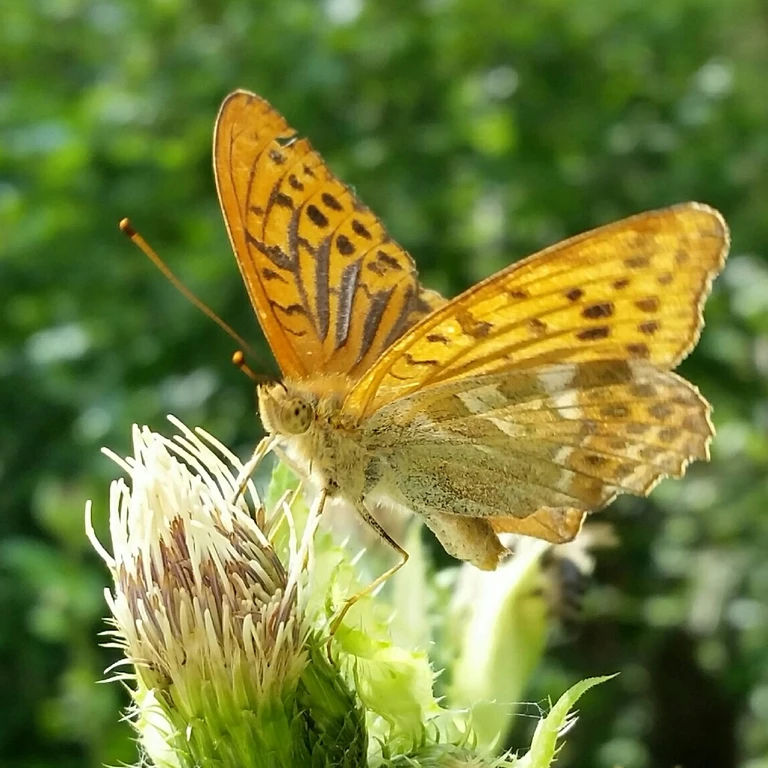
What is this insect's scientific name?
Argynnis paphia
